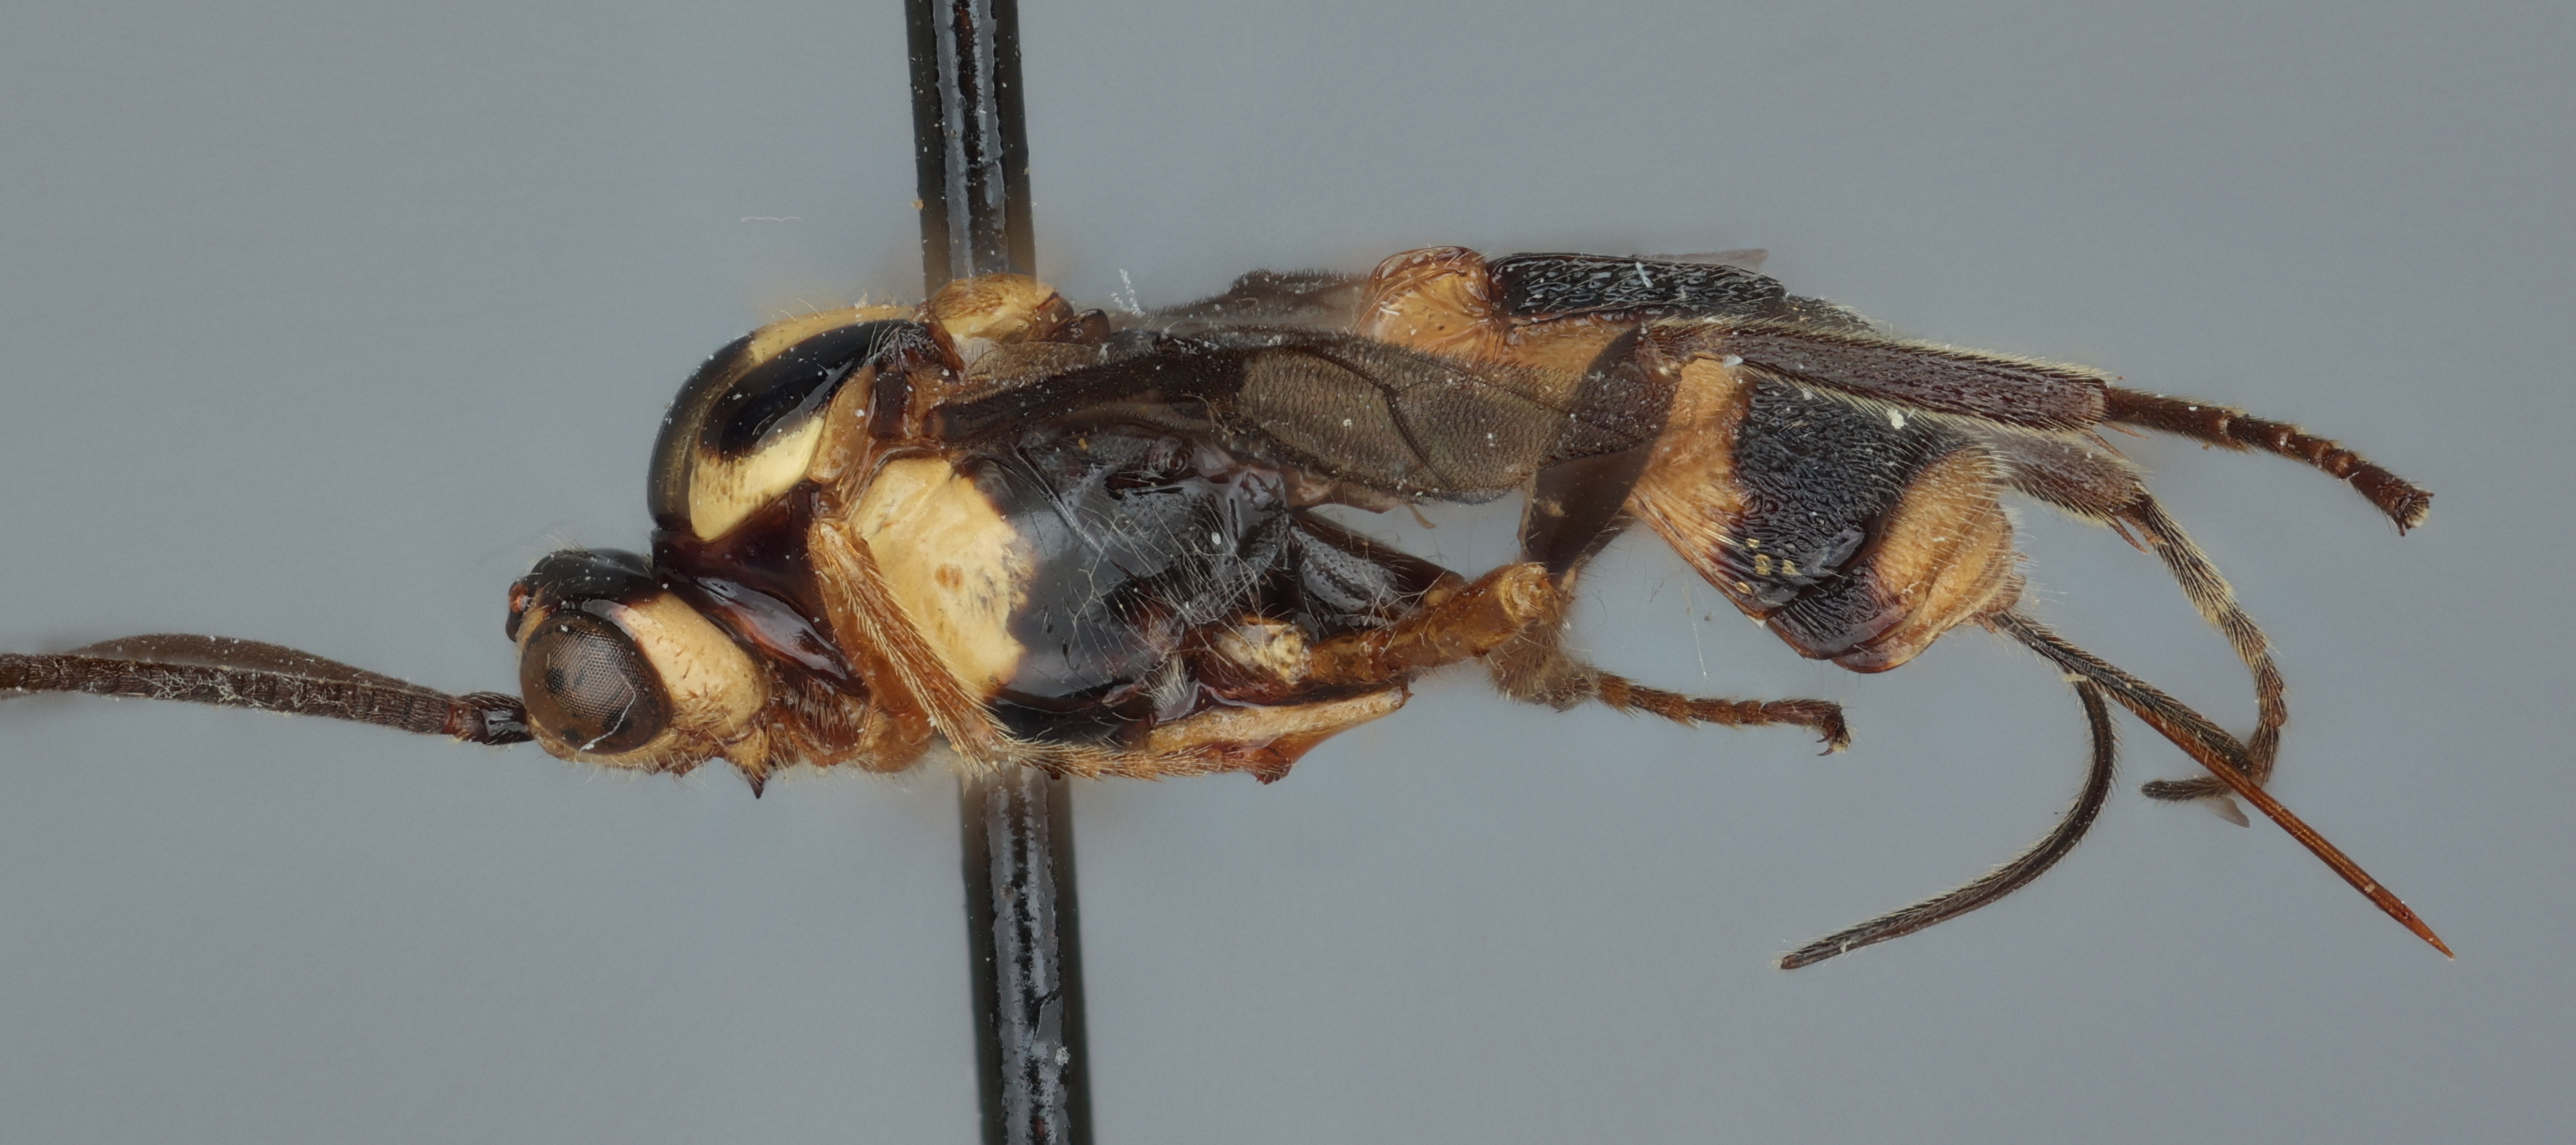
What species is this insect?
Bicarinibracon lepidus
